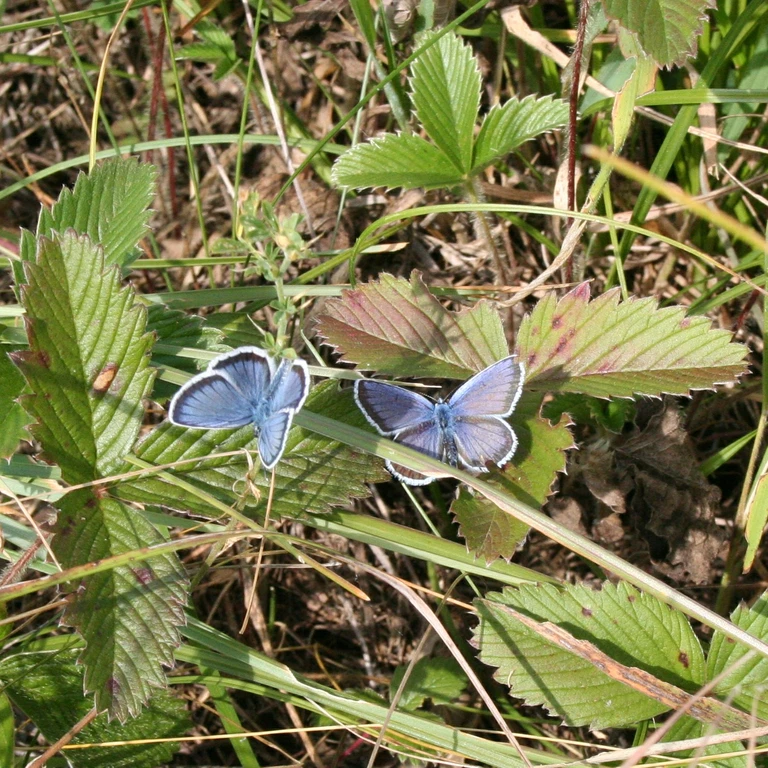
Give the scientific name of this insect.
Plebejus argus
